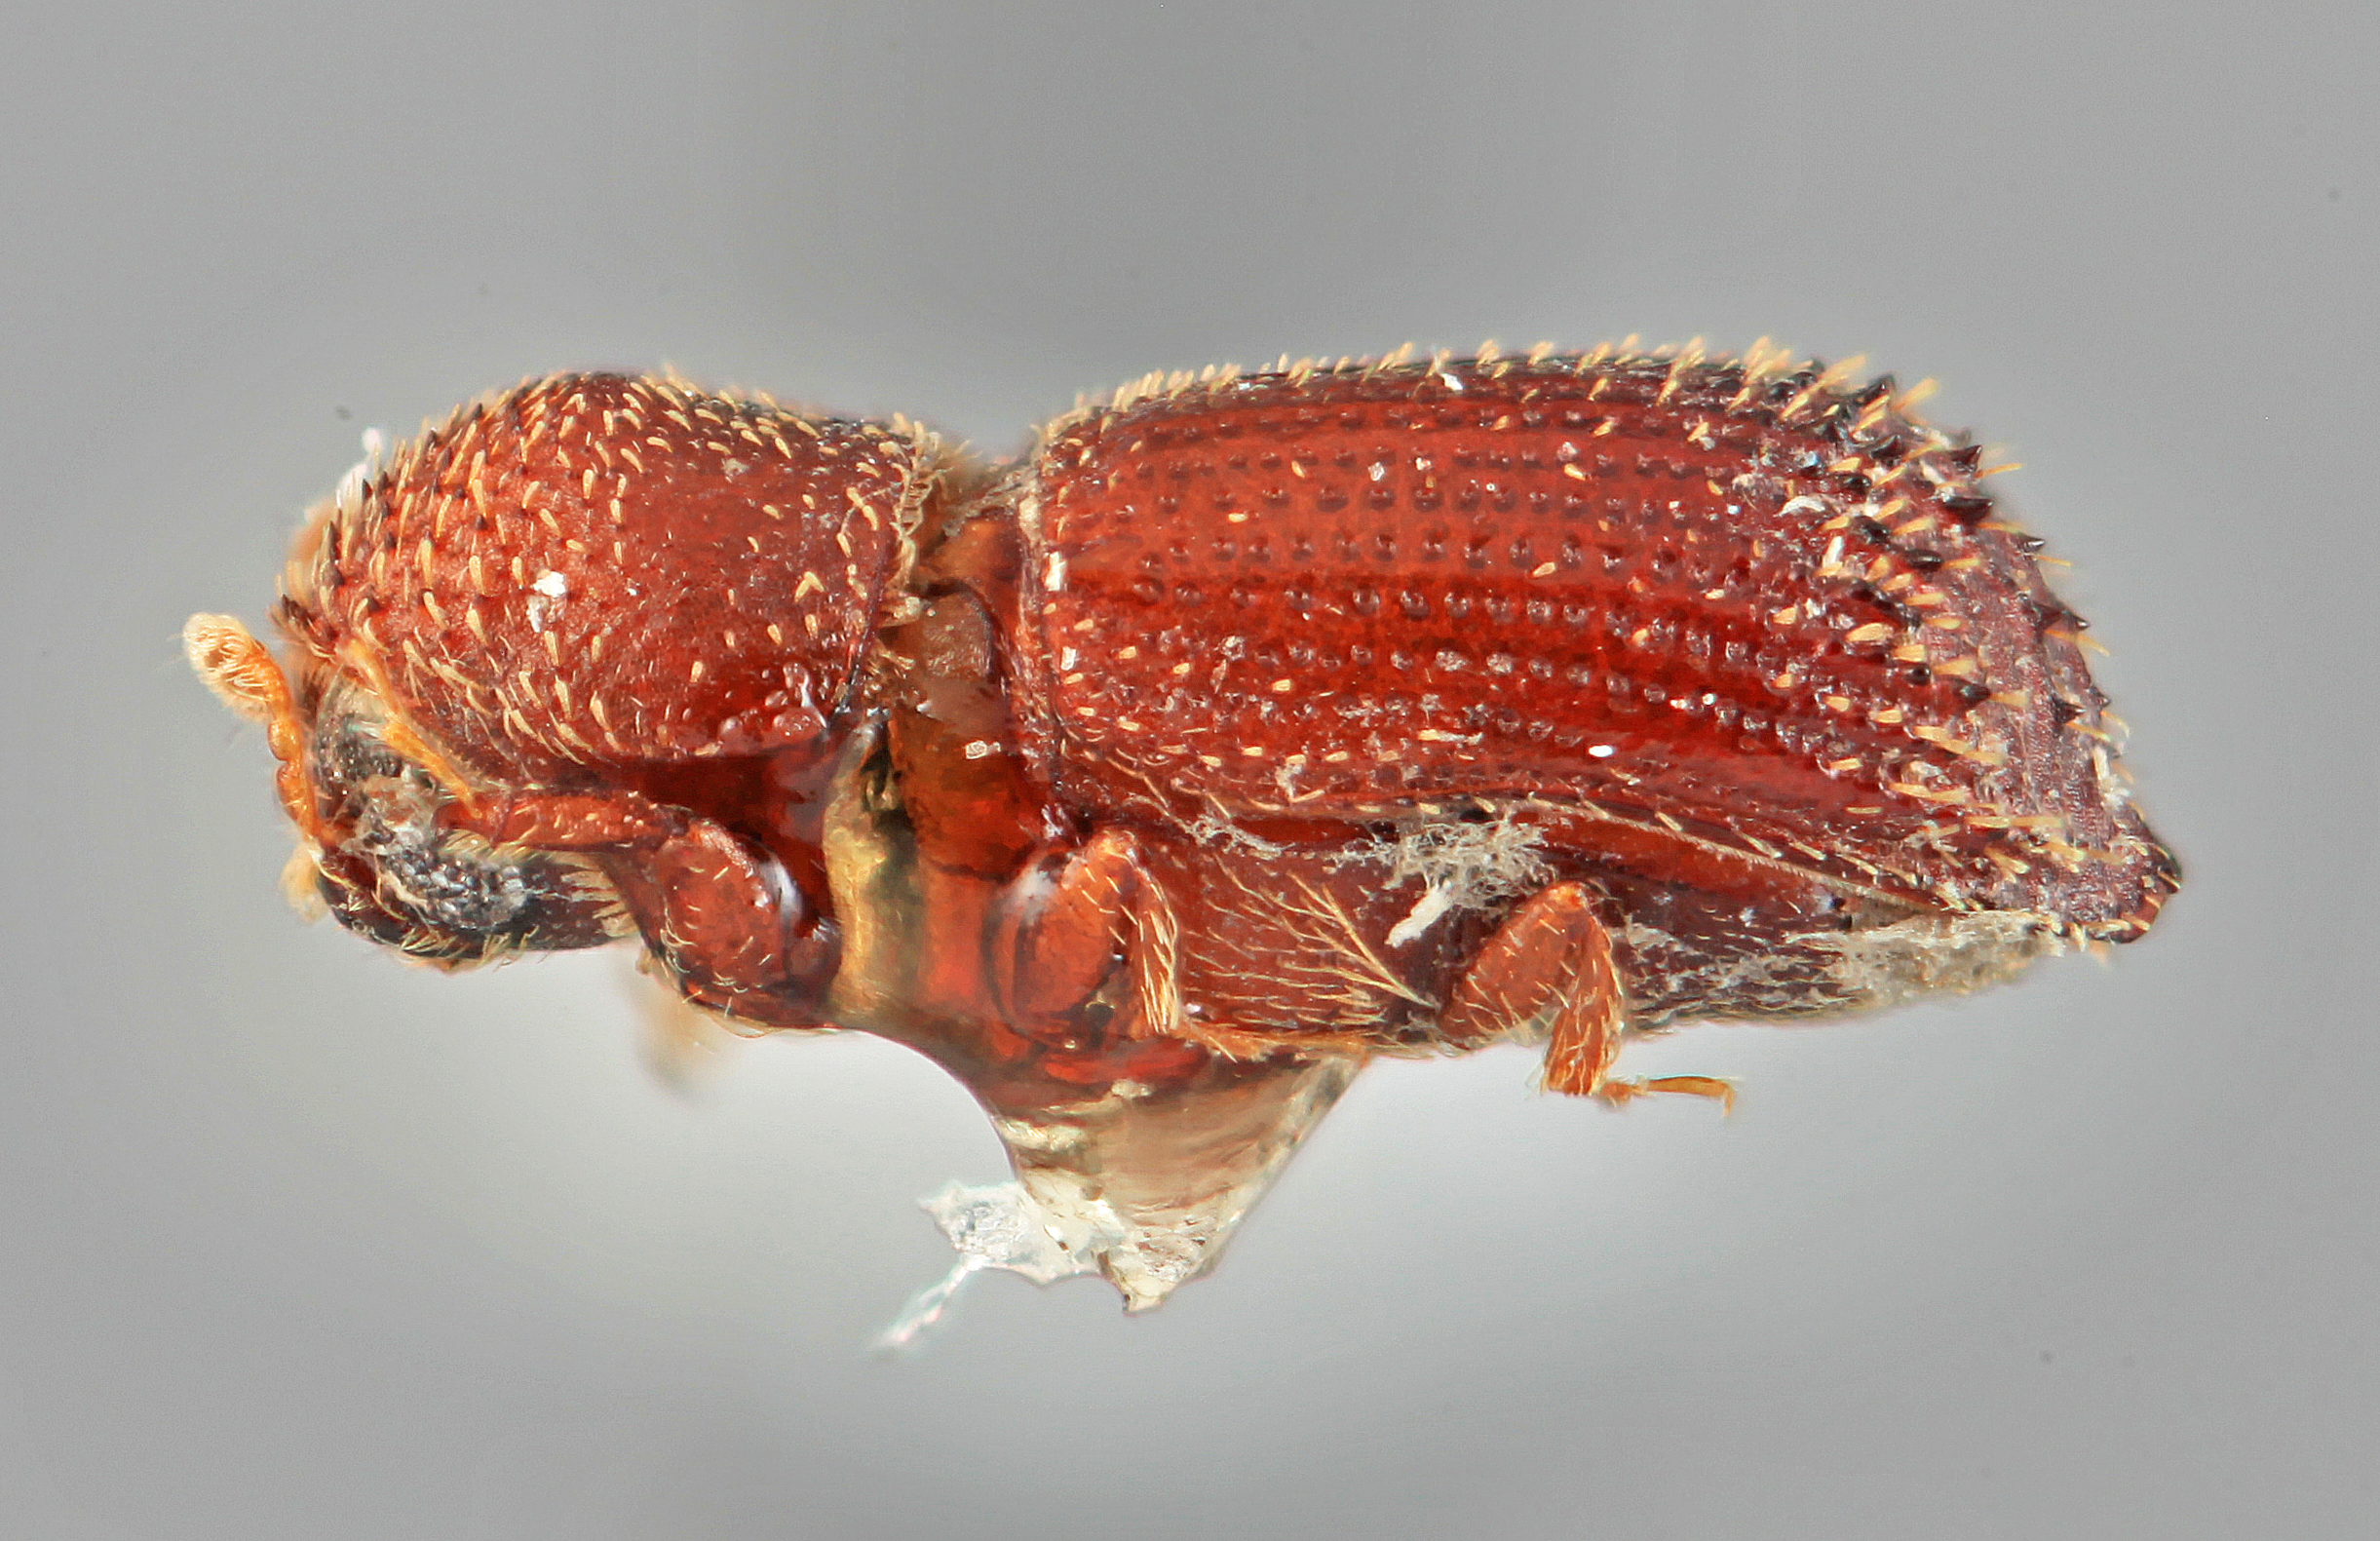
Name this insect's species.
Micracis sentus
